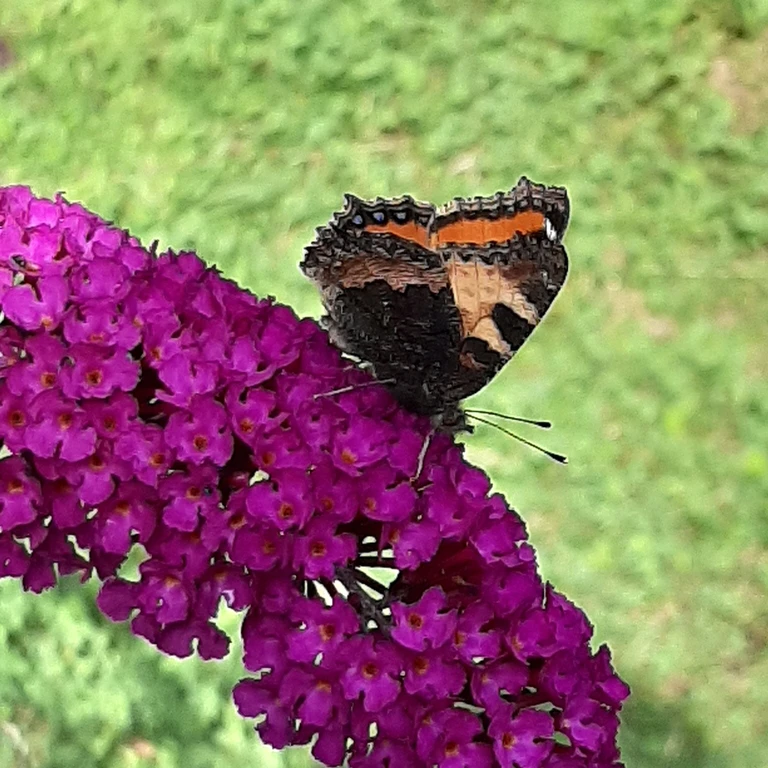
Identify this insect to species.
Aglais urticae
